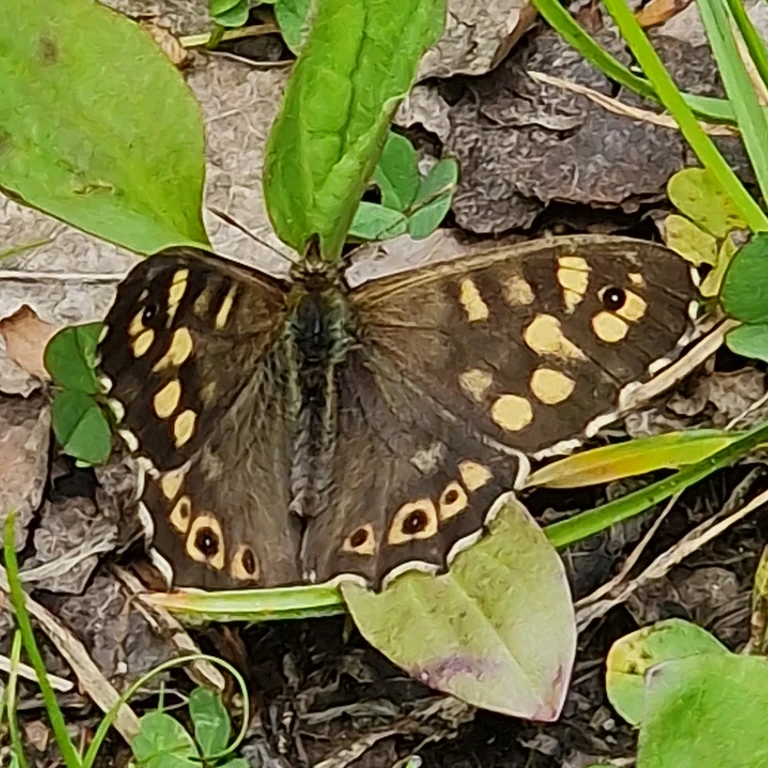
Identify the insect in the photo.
Pararge aegeria
